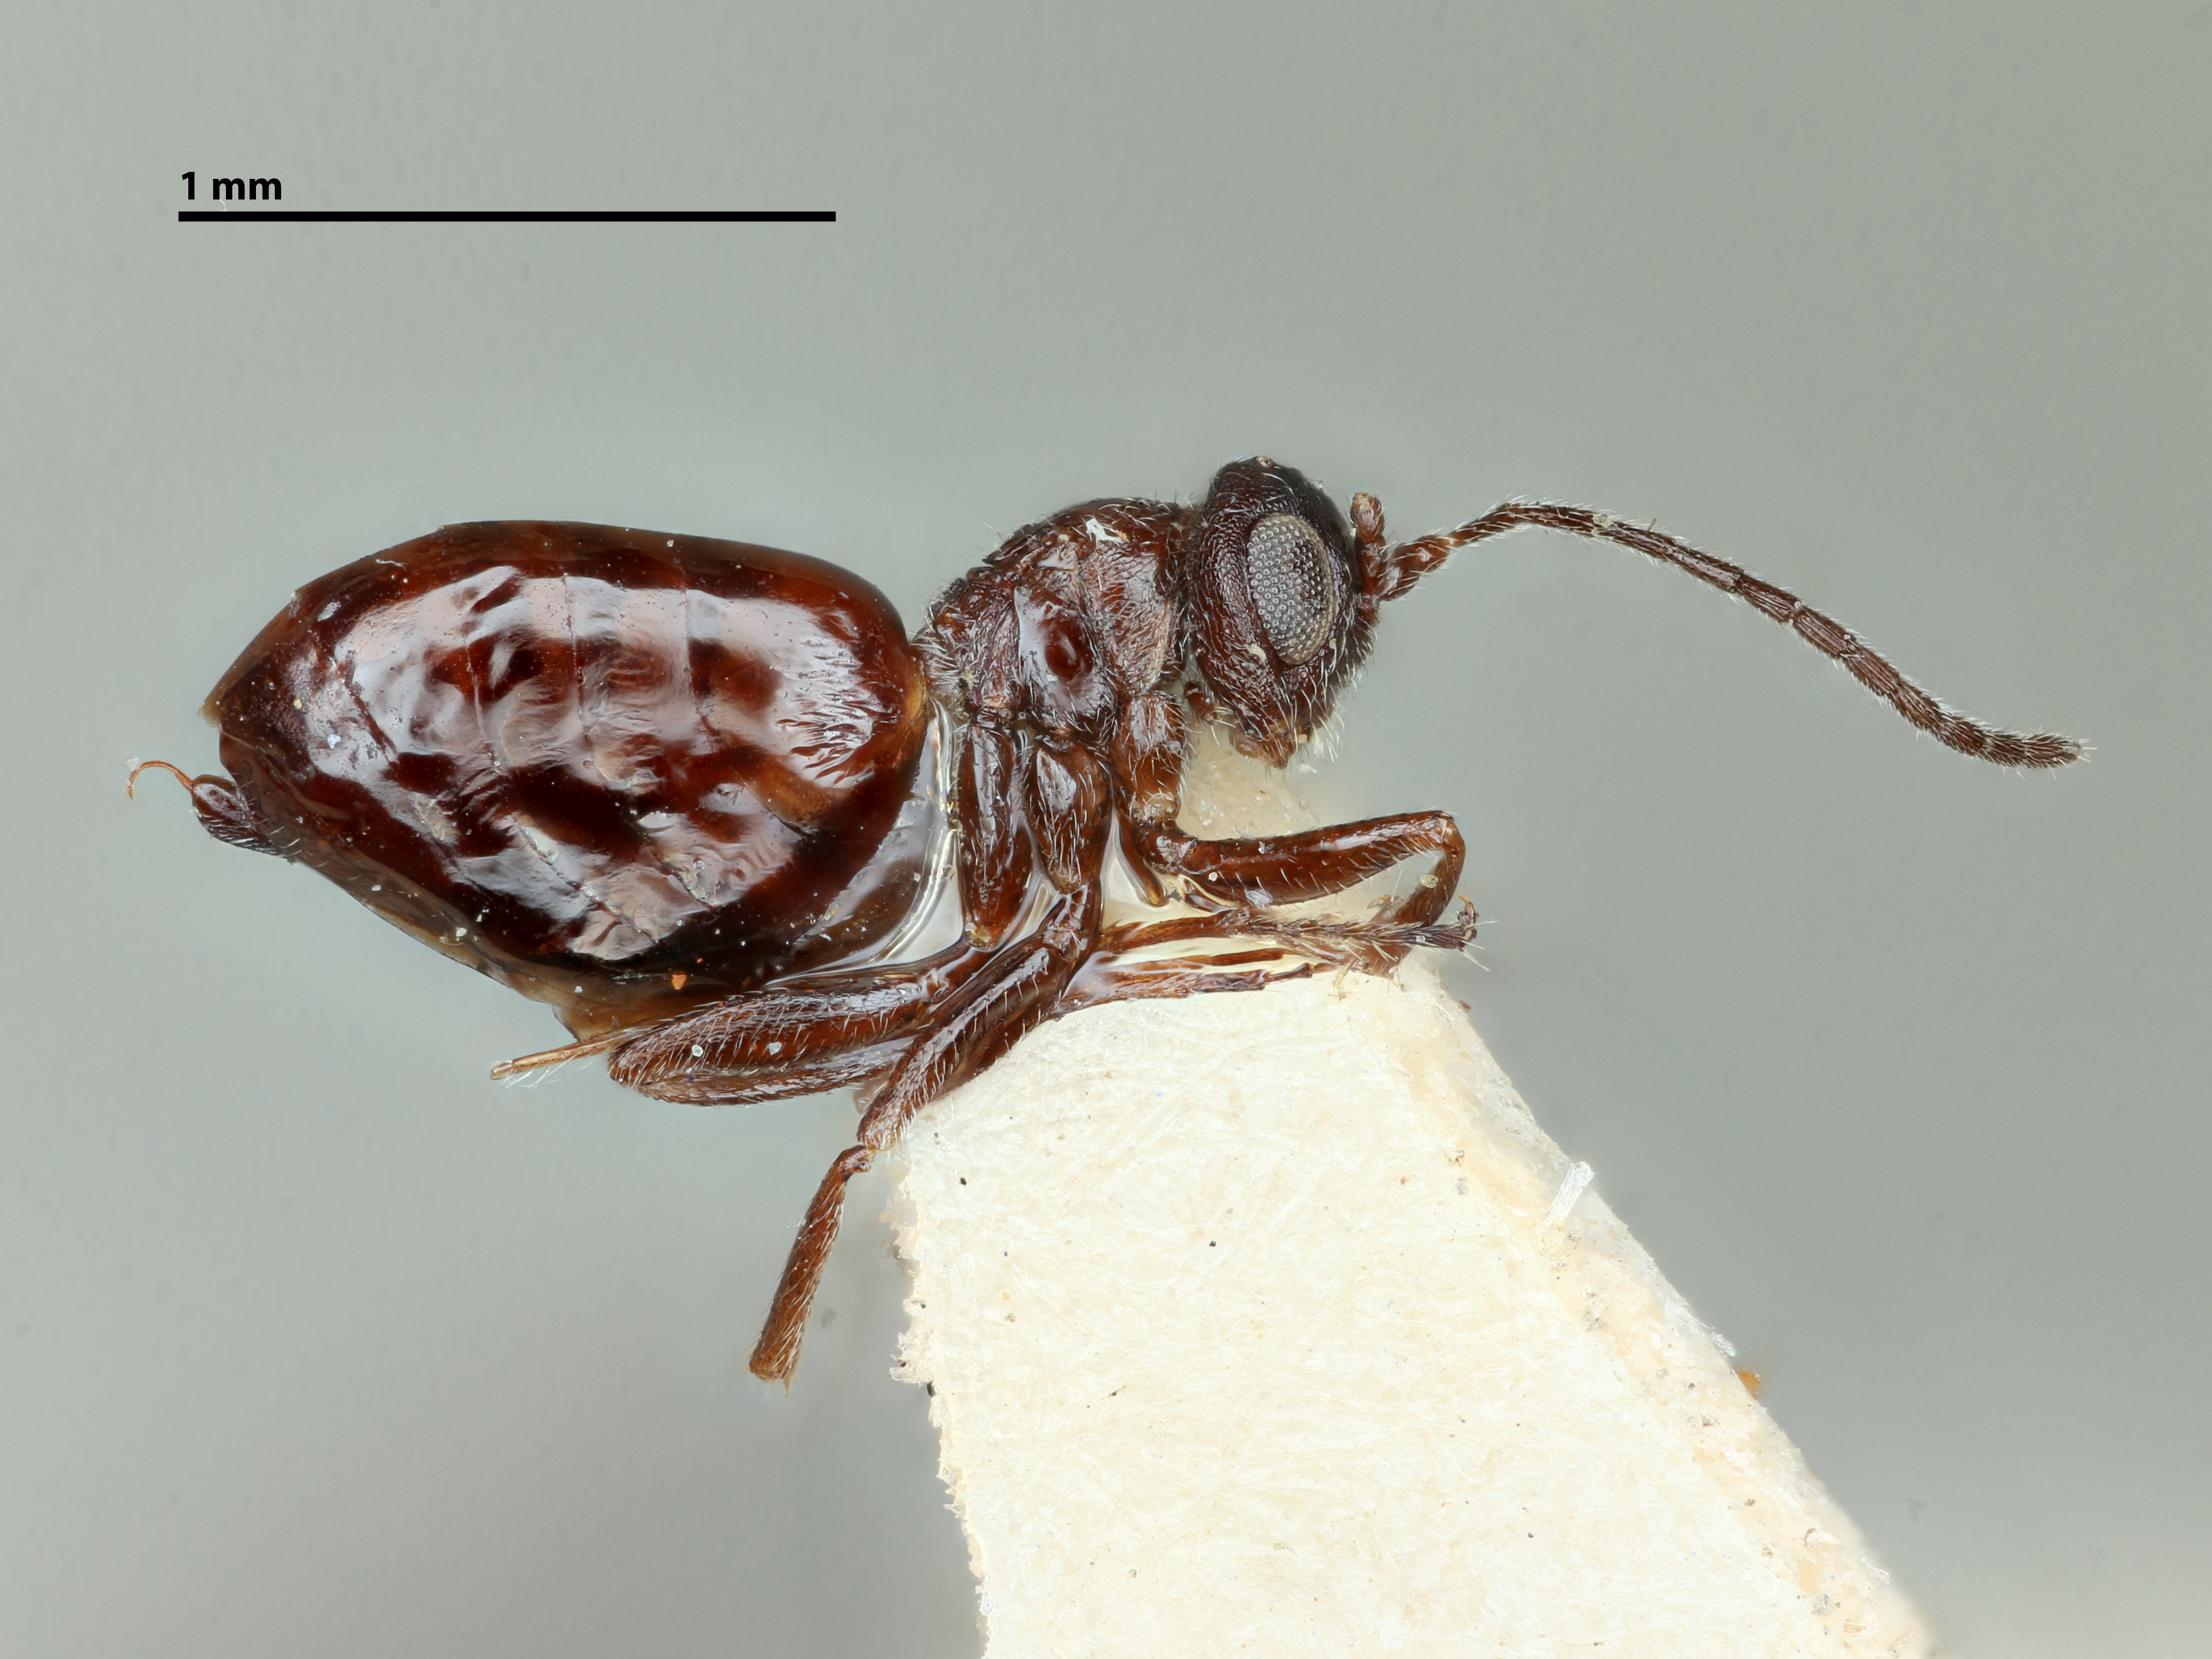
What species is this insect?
Phylloteras sigma
